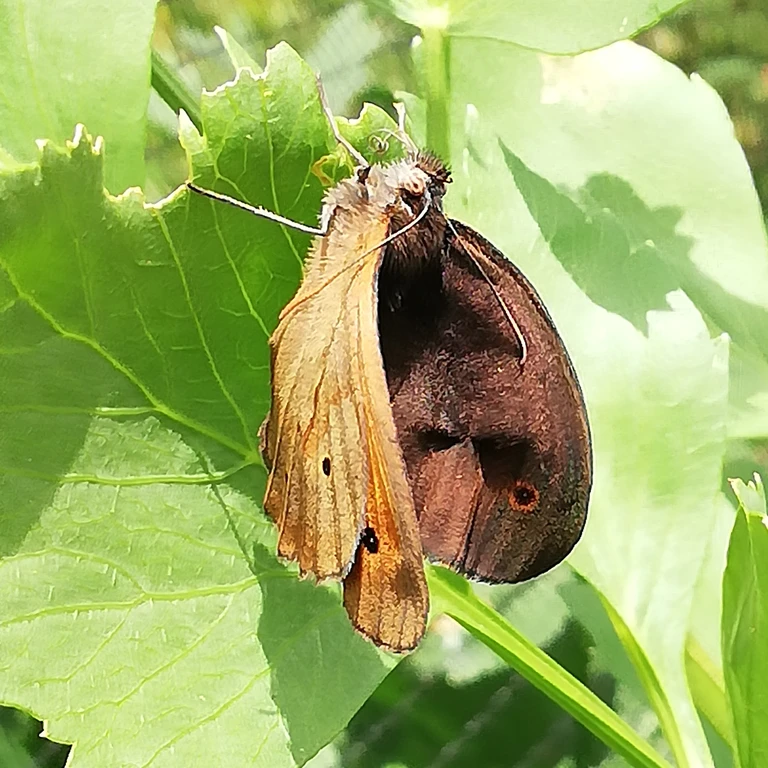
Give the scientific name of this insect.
Maniola jurtina
